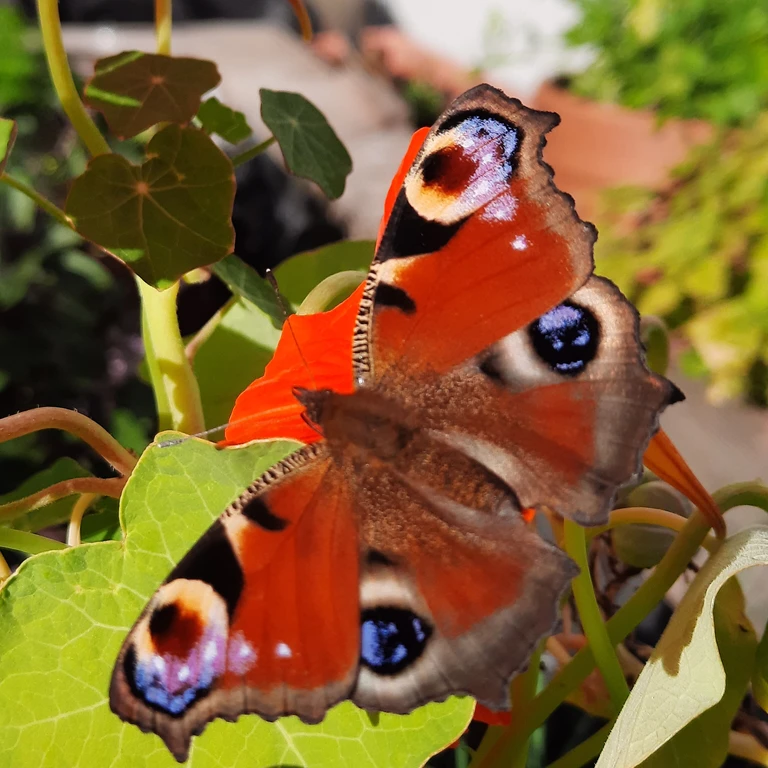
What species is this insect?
Aglais io
